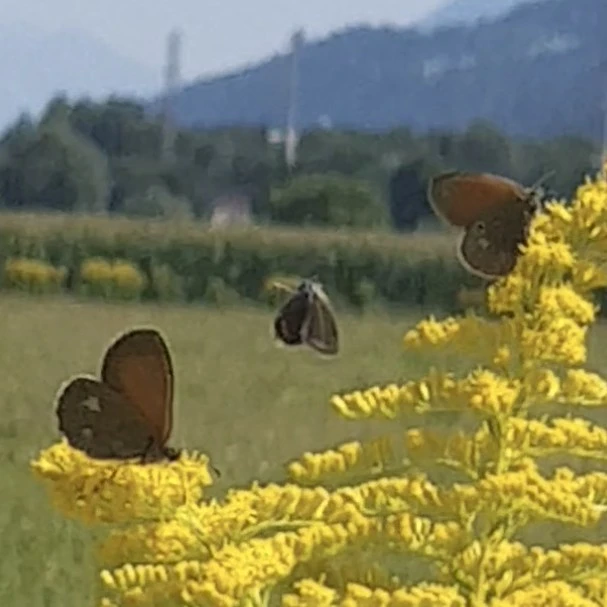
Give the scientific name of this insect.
Coenonympha glycerion (also Coenonympha iphis)
